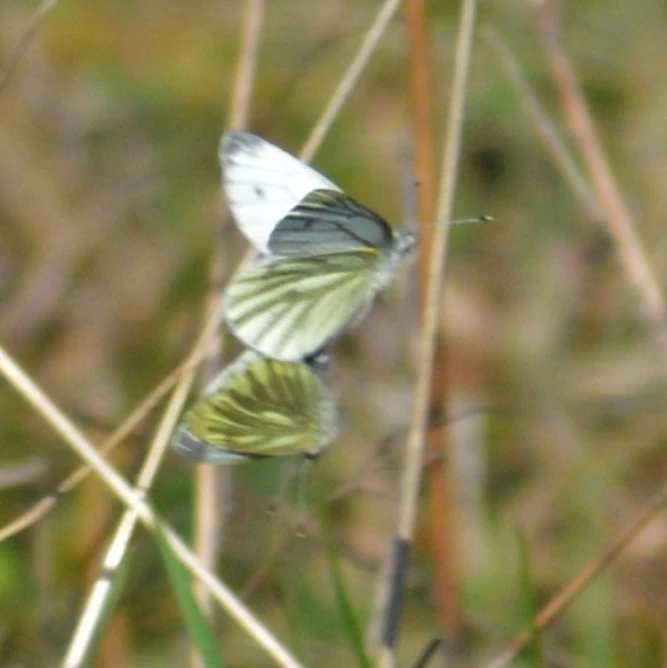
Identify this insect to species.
Pieris napi
